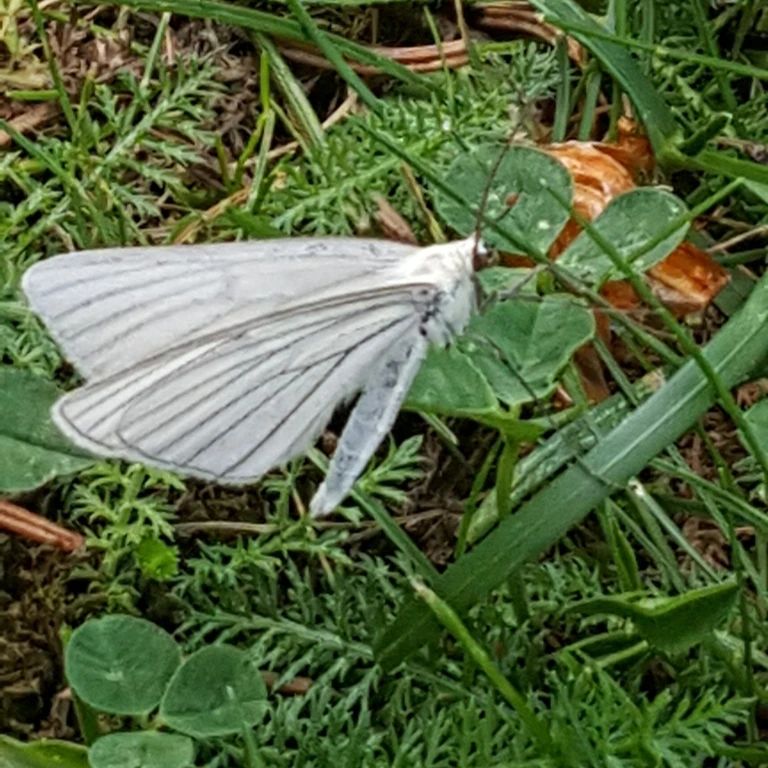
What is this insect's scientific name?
Siona lineata
